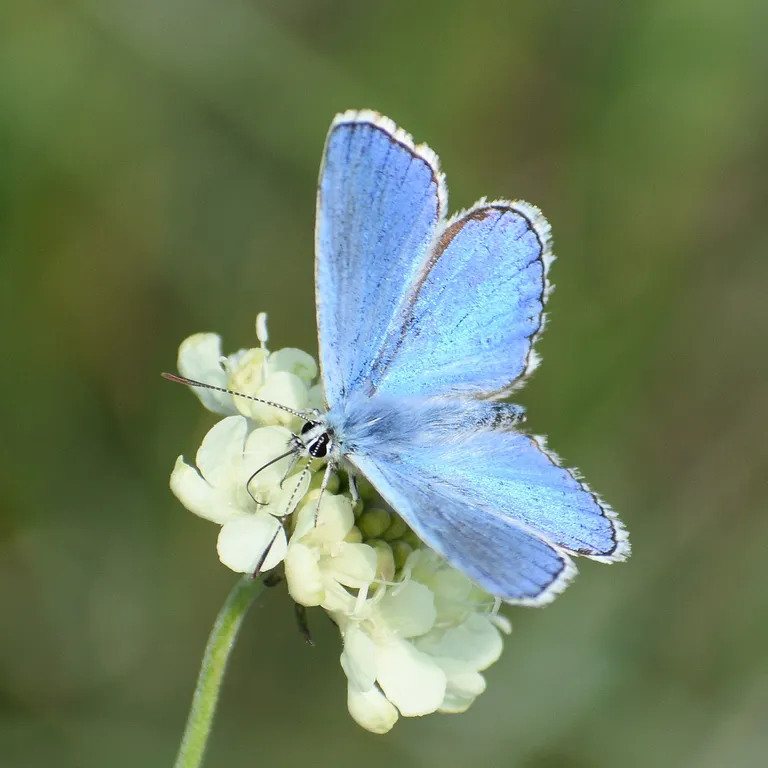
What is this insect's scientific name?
Lysandra bellargus
